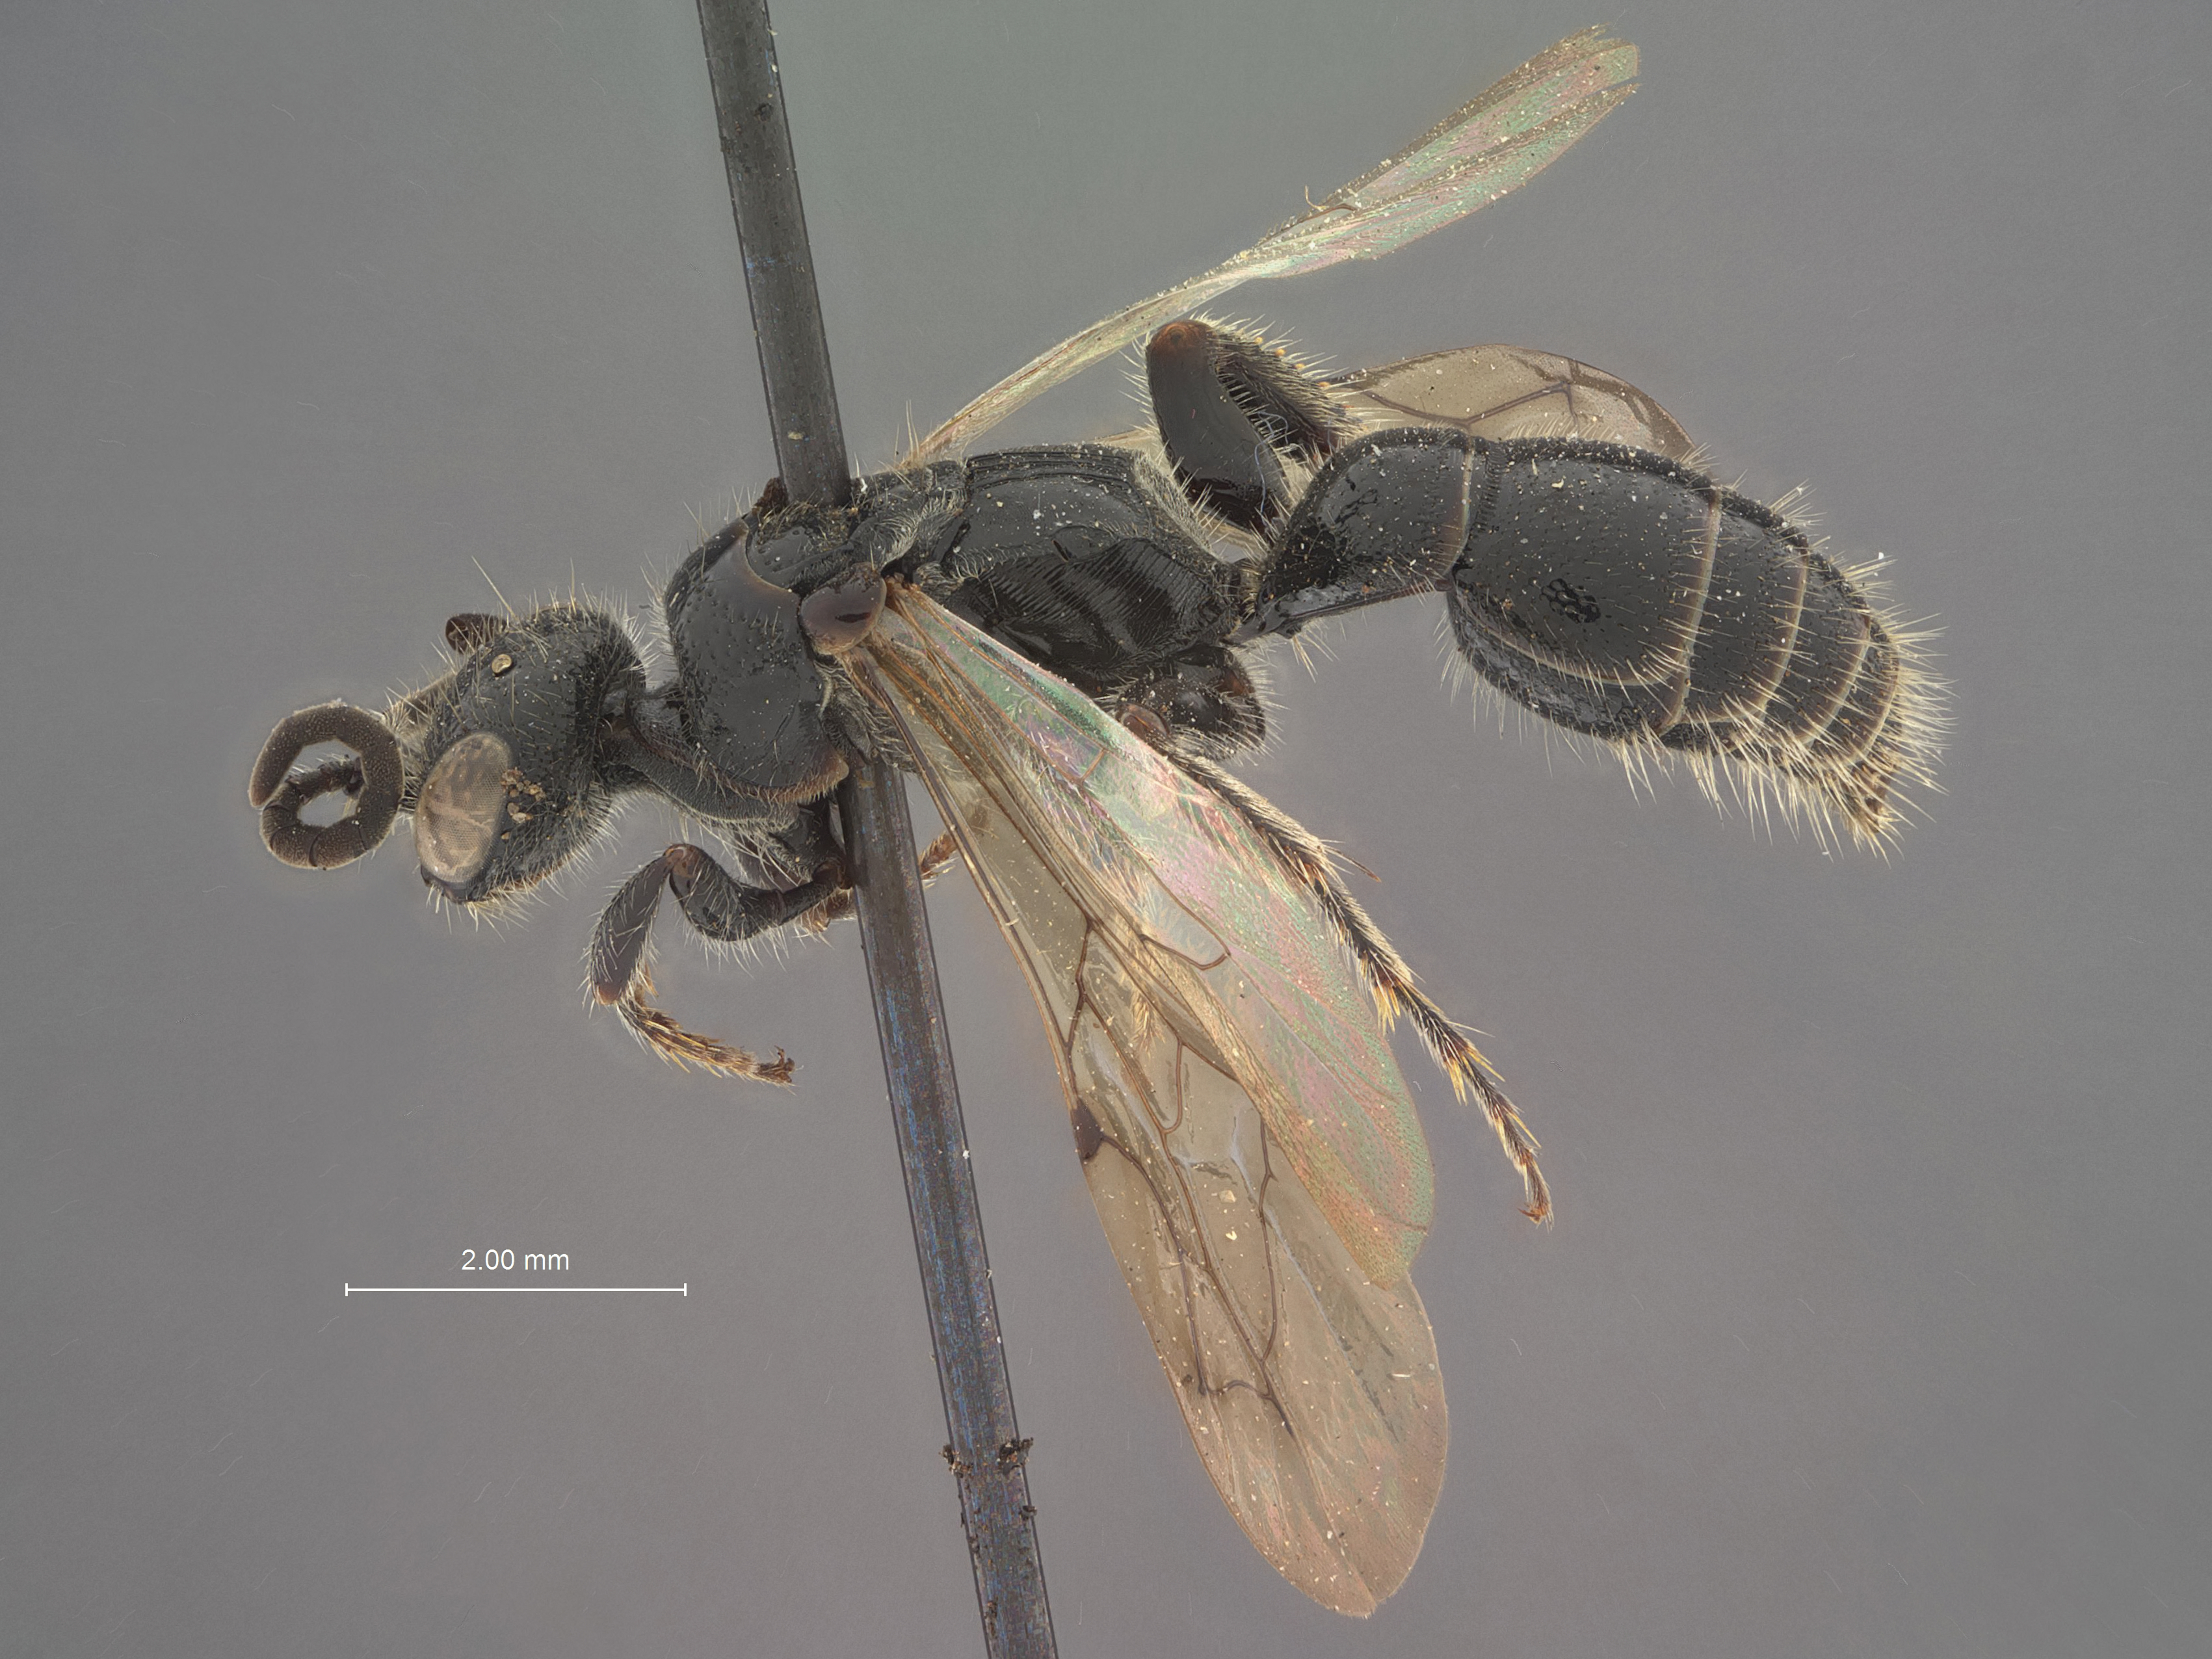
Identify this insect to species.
Tiphia sternata
